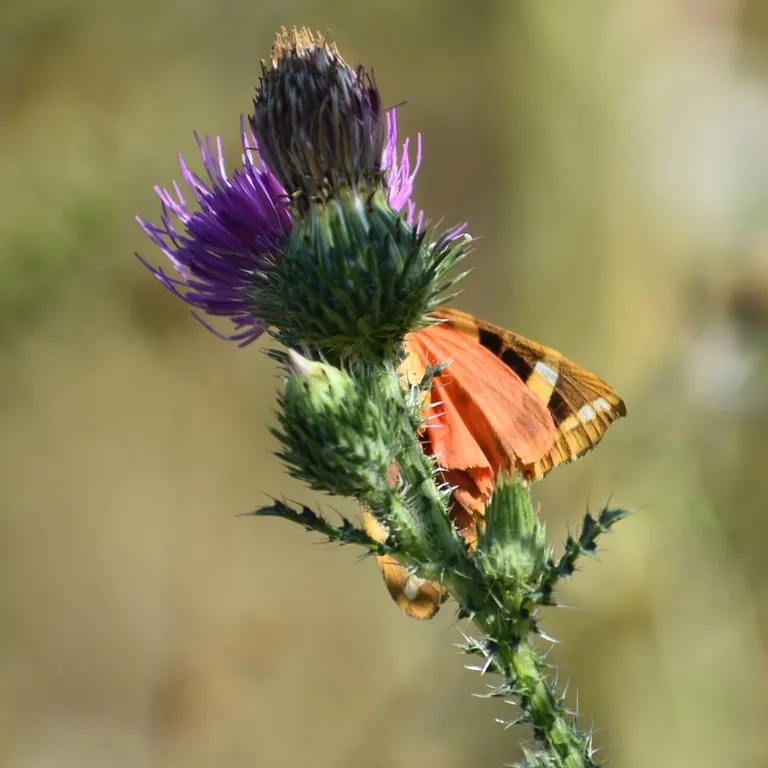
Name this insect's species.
Euplagia quadripunctaria
